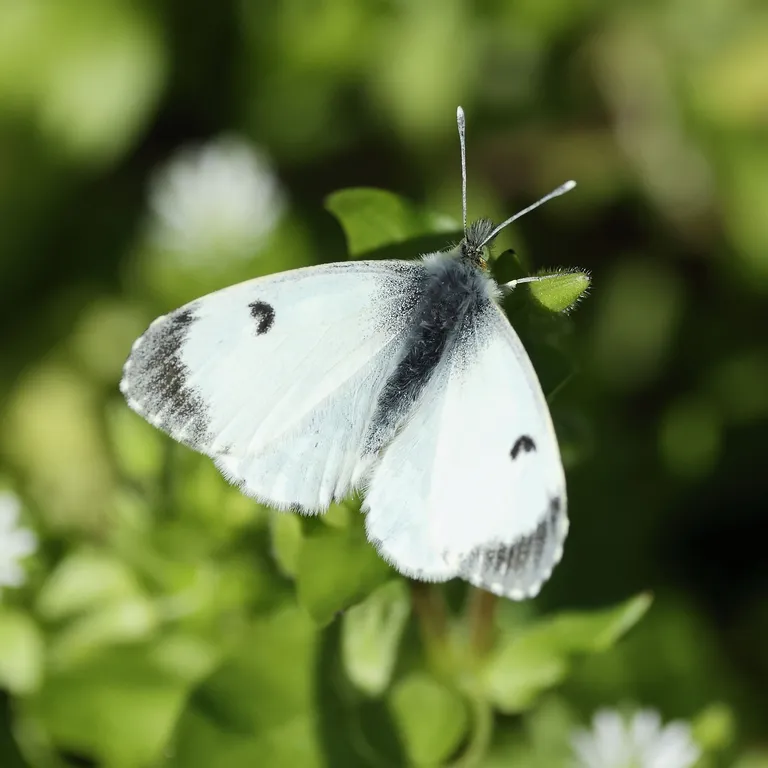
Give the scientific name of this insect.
Anthocharis cardamines
